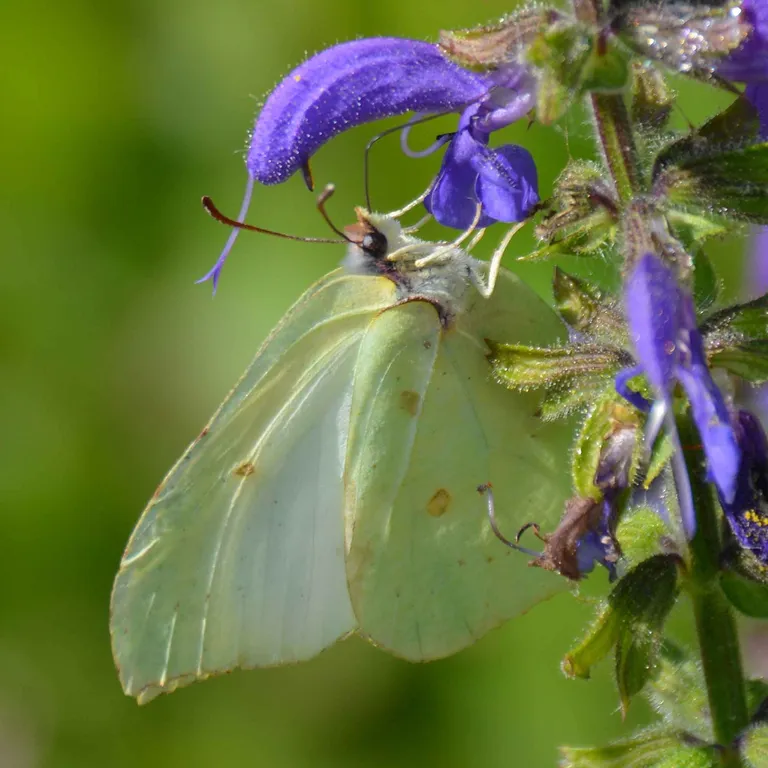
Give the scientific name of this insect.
Gonepteryx rhamni
